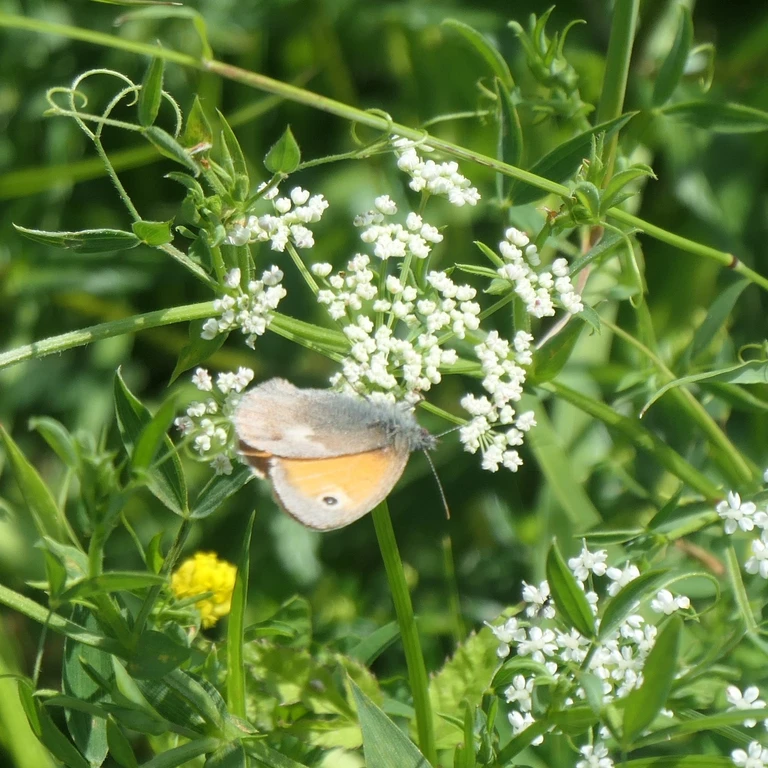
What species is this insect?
Coenonympha pamphilus
